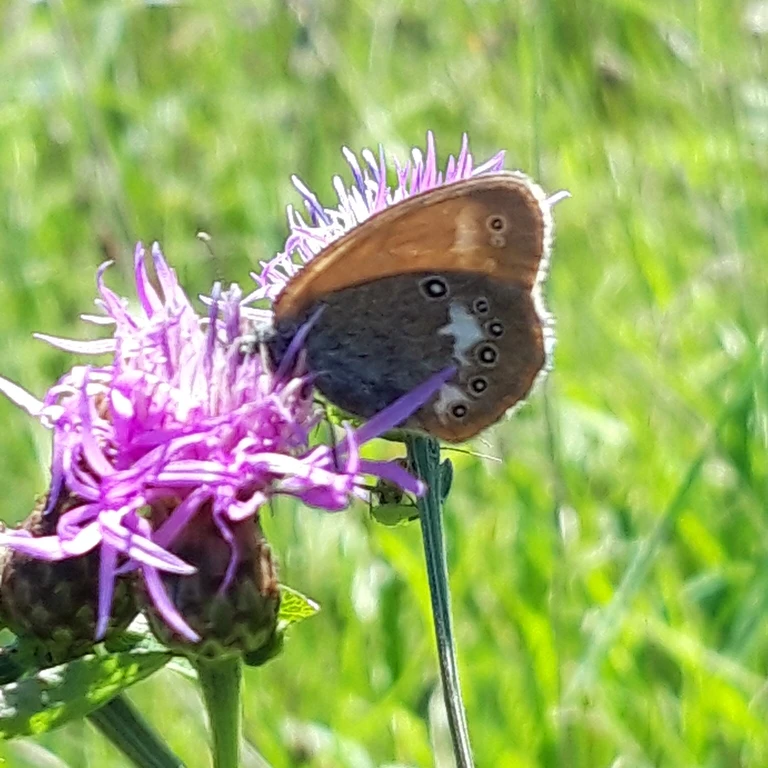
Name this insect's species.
Coenonympha glycerion (also Coenonympha iphis)
